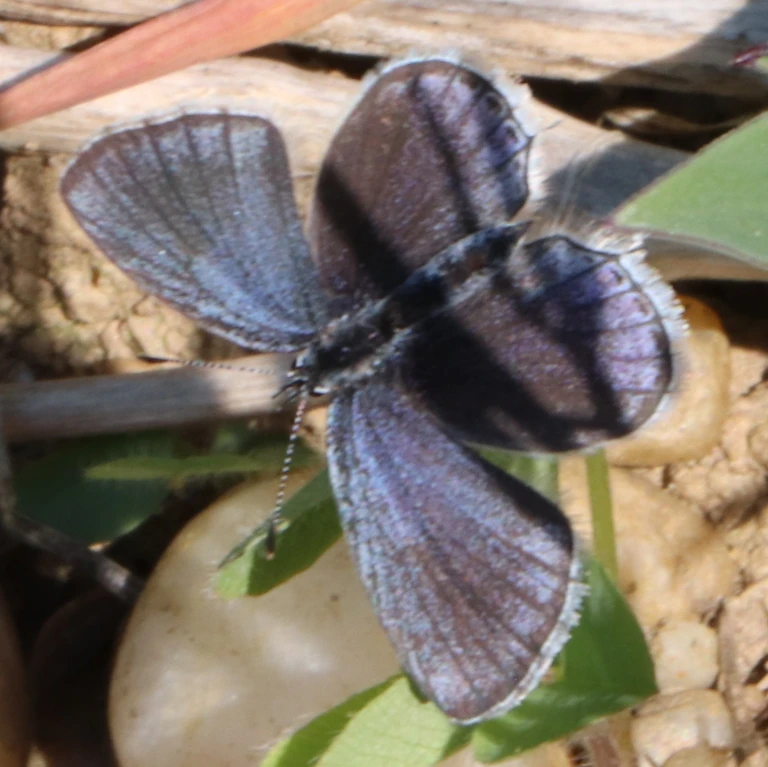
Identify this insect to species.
Cupido argiades (also Elkalyce argiades)
